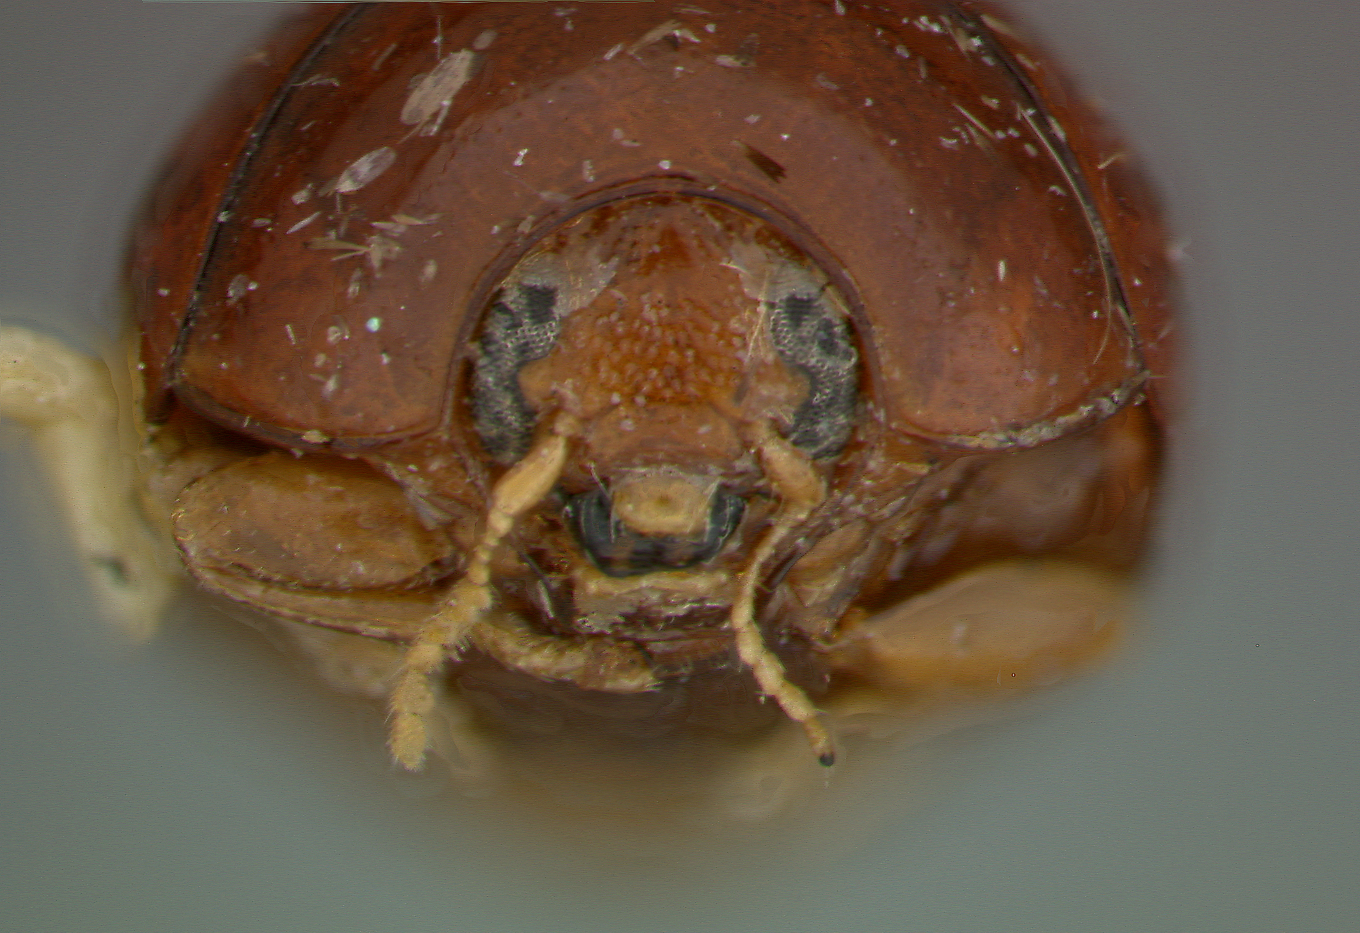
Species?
Adiscus philippinensis
